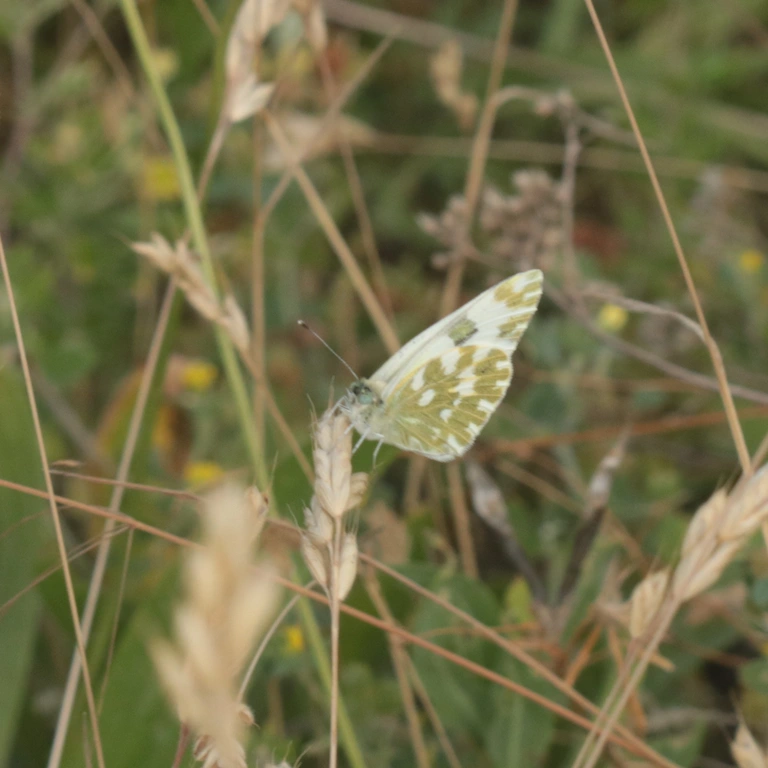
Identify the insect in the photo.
Pontia edusa
